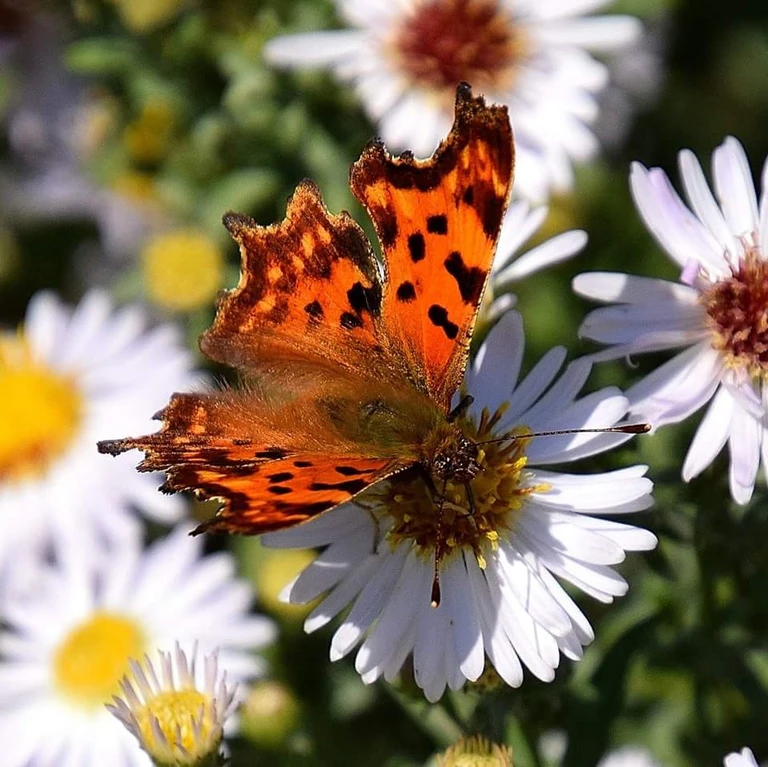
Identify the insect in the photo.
Polygonia c-album
